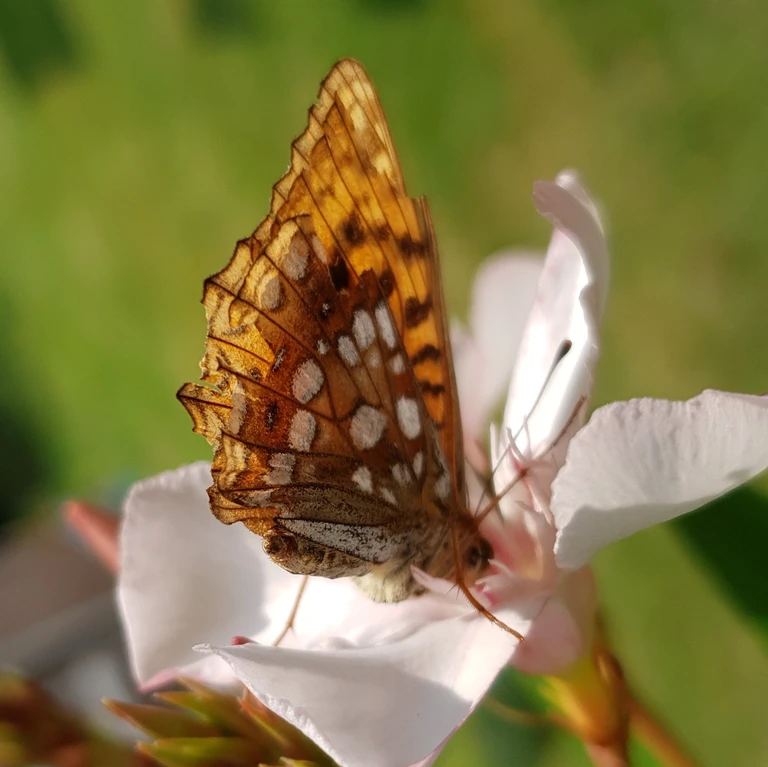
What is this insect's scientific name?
Fabriciana adippe
